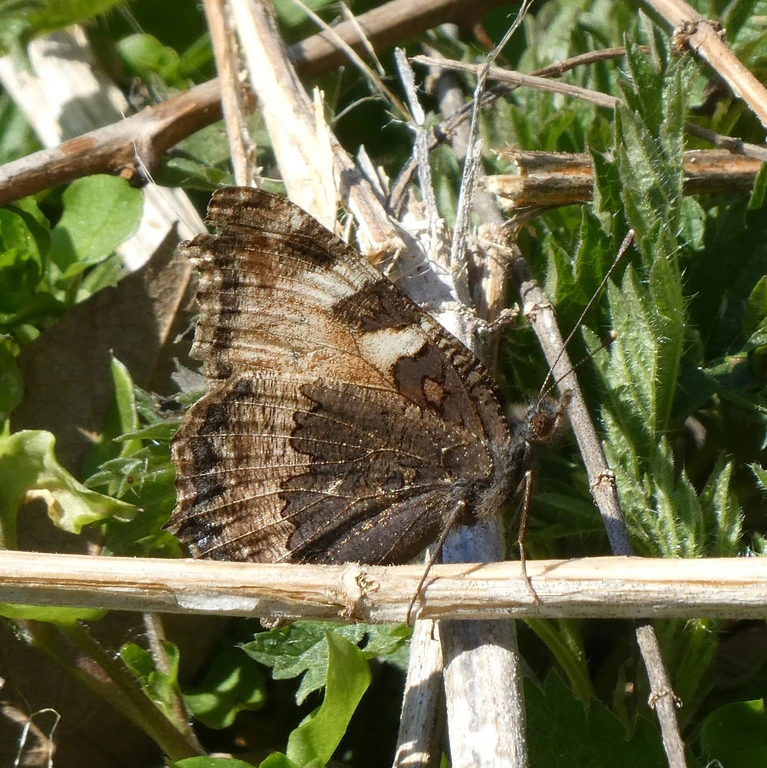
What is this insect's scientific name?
Aglais urticae
